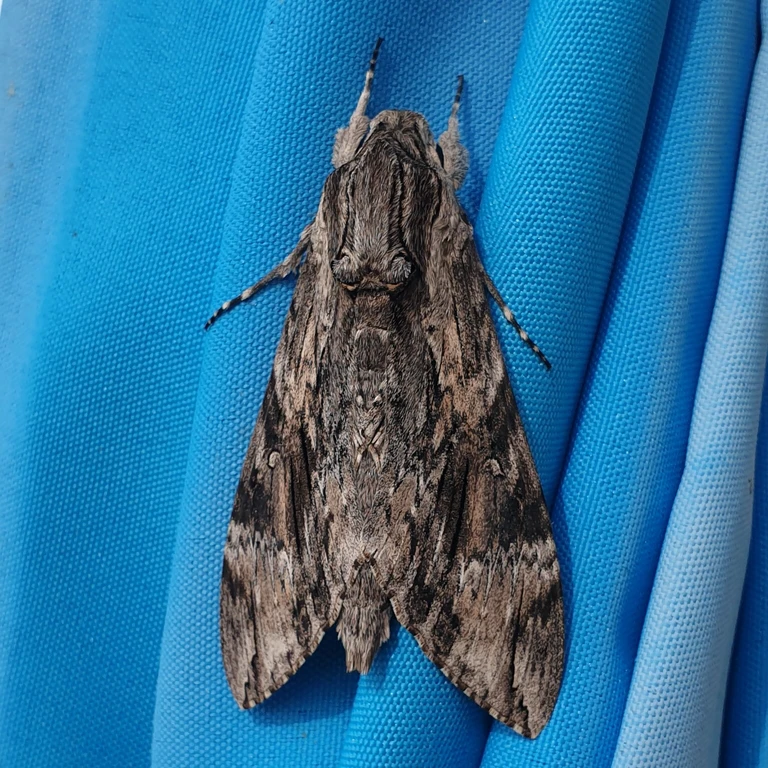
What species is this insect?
Agrius convolvuli
